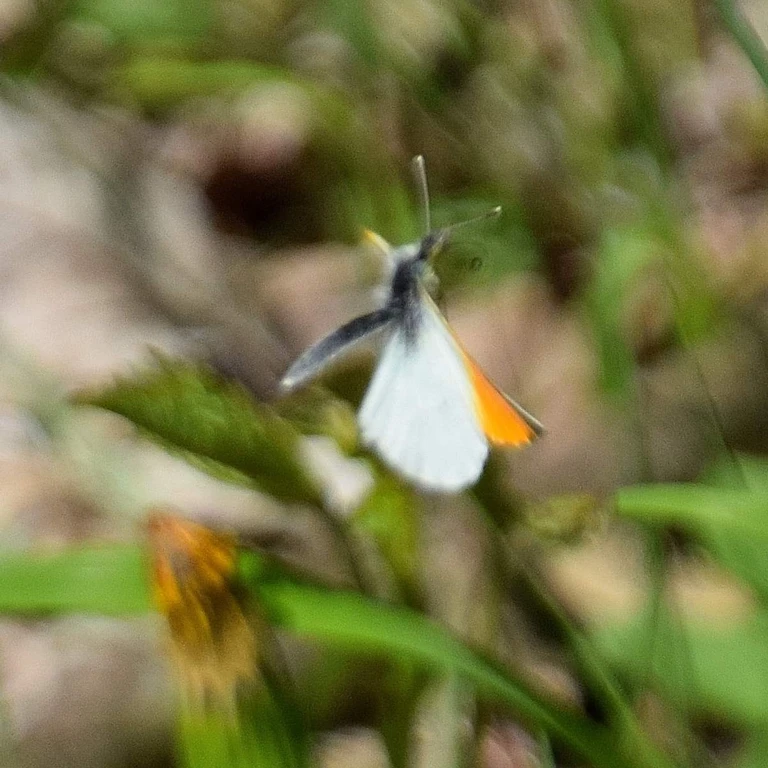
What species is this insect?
Anthocharis cardamines
